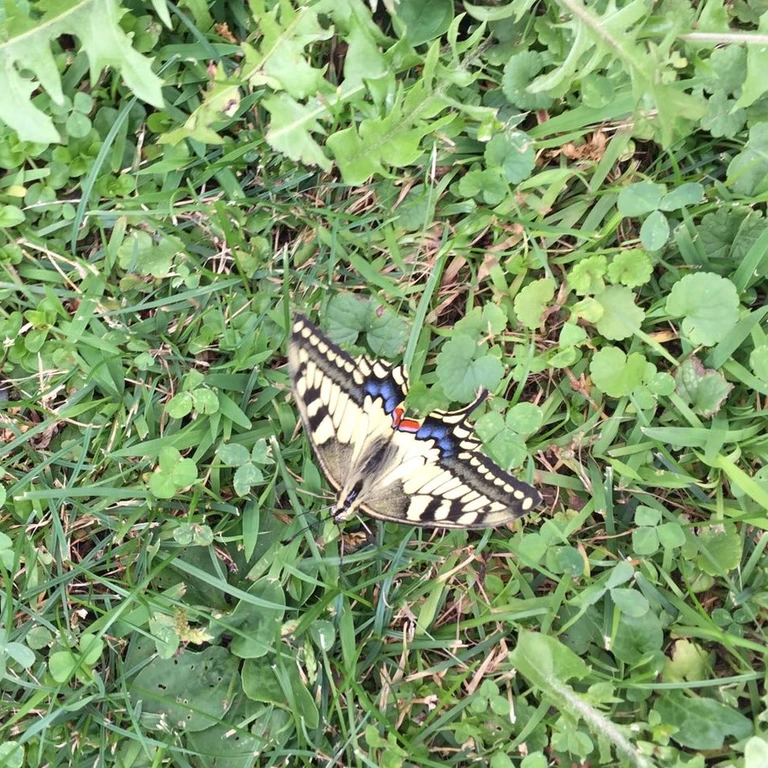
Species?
Papilio machaon
